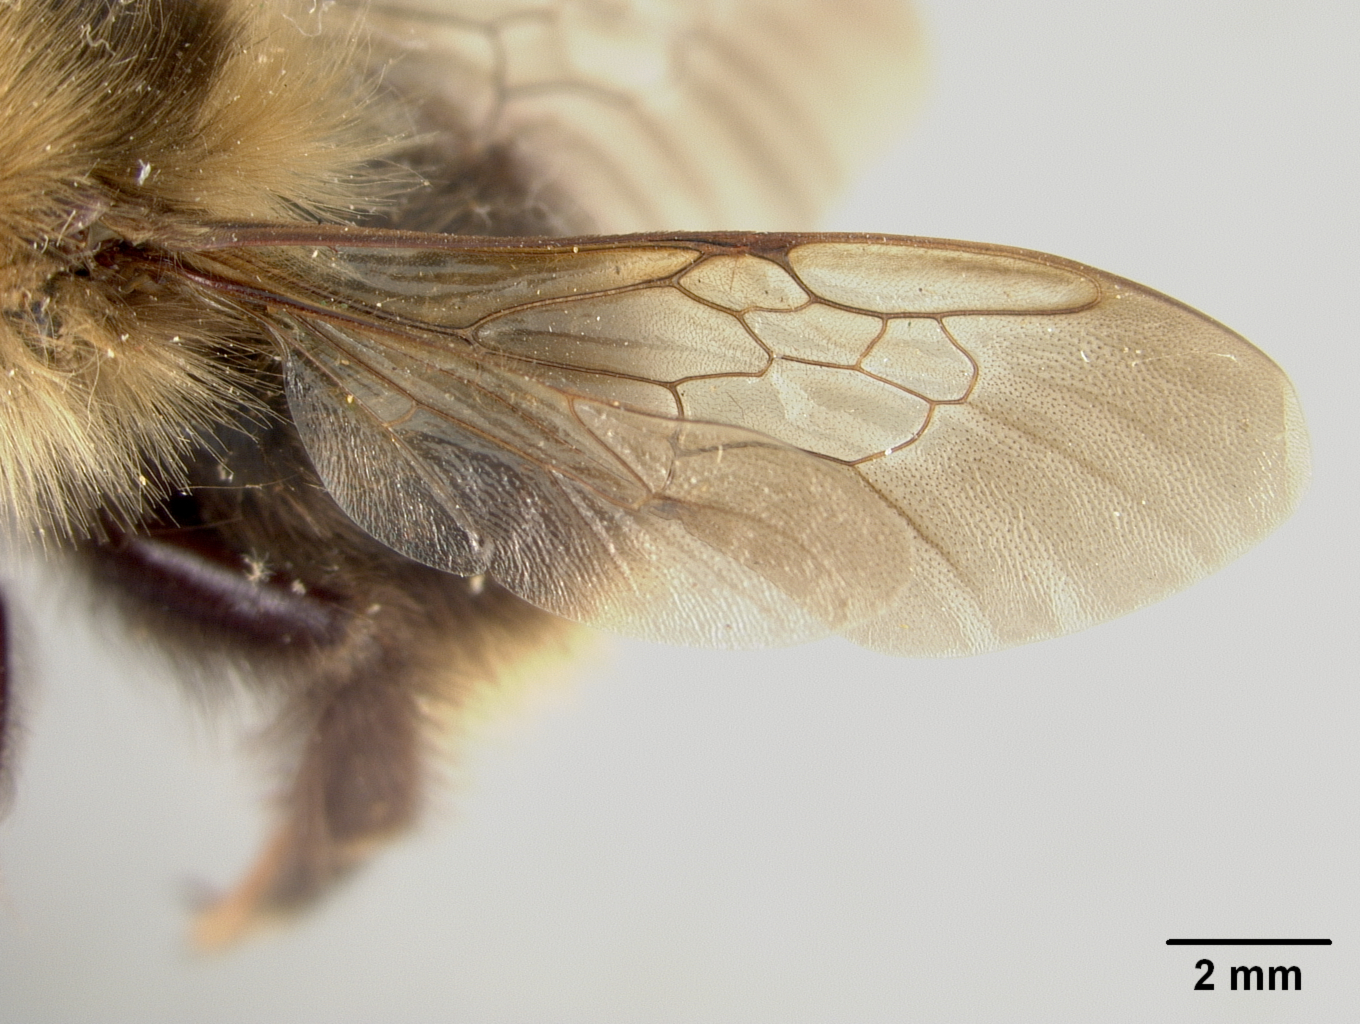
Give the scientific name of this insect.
Psithyrus fernaldae
